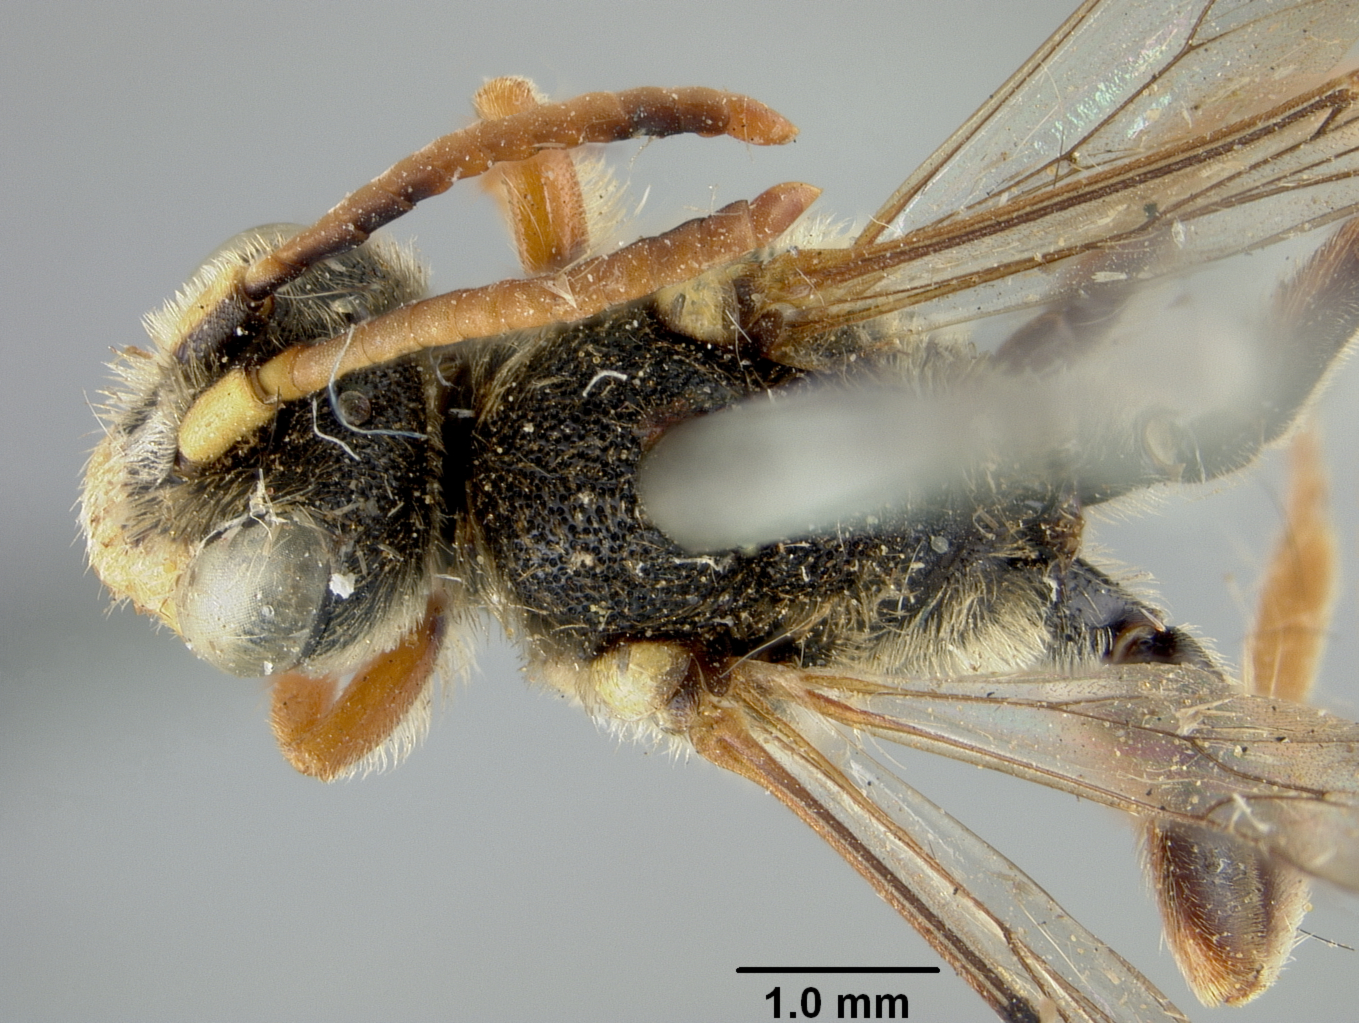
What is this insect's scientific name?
Nomada scitiformis
